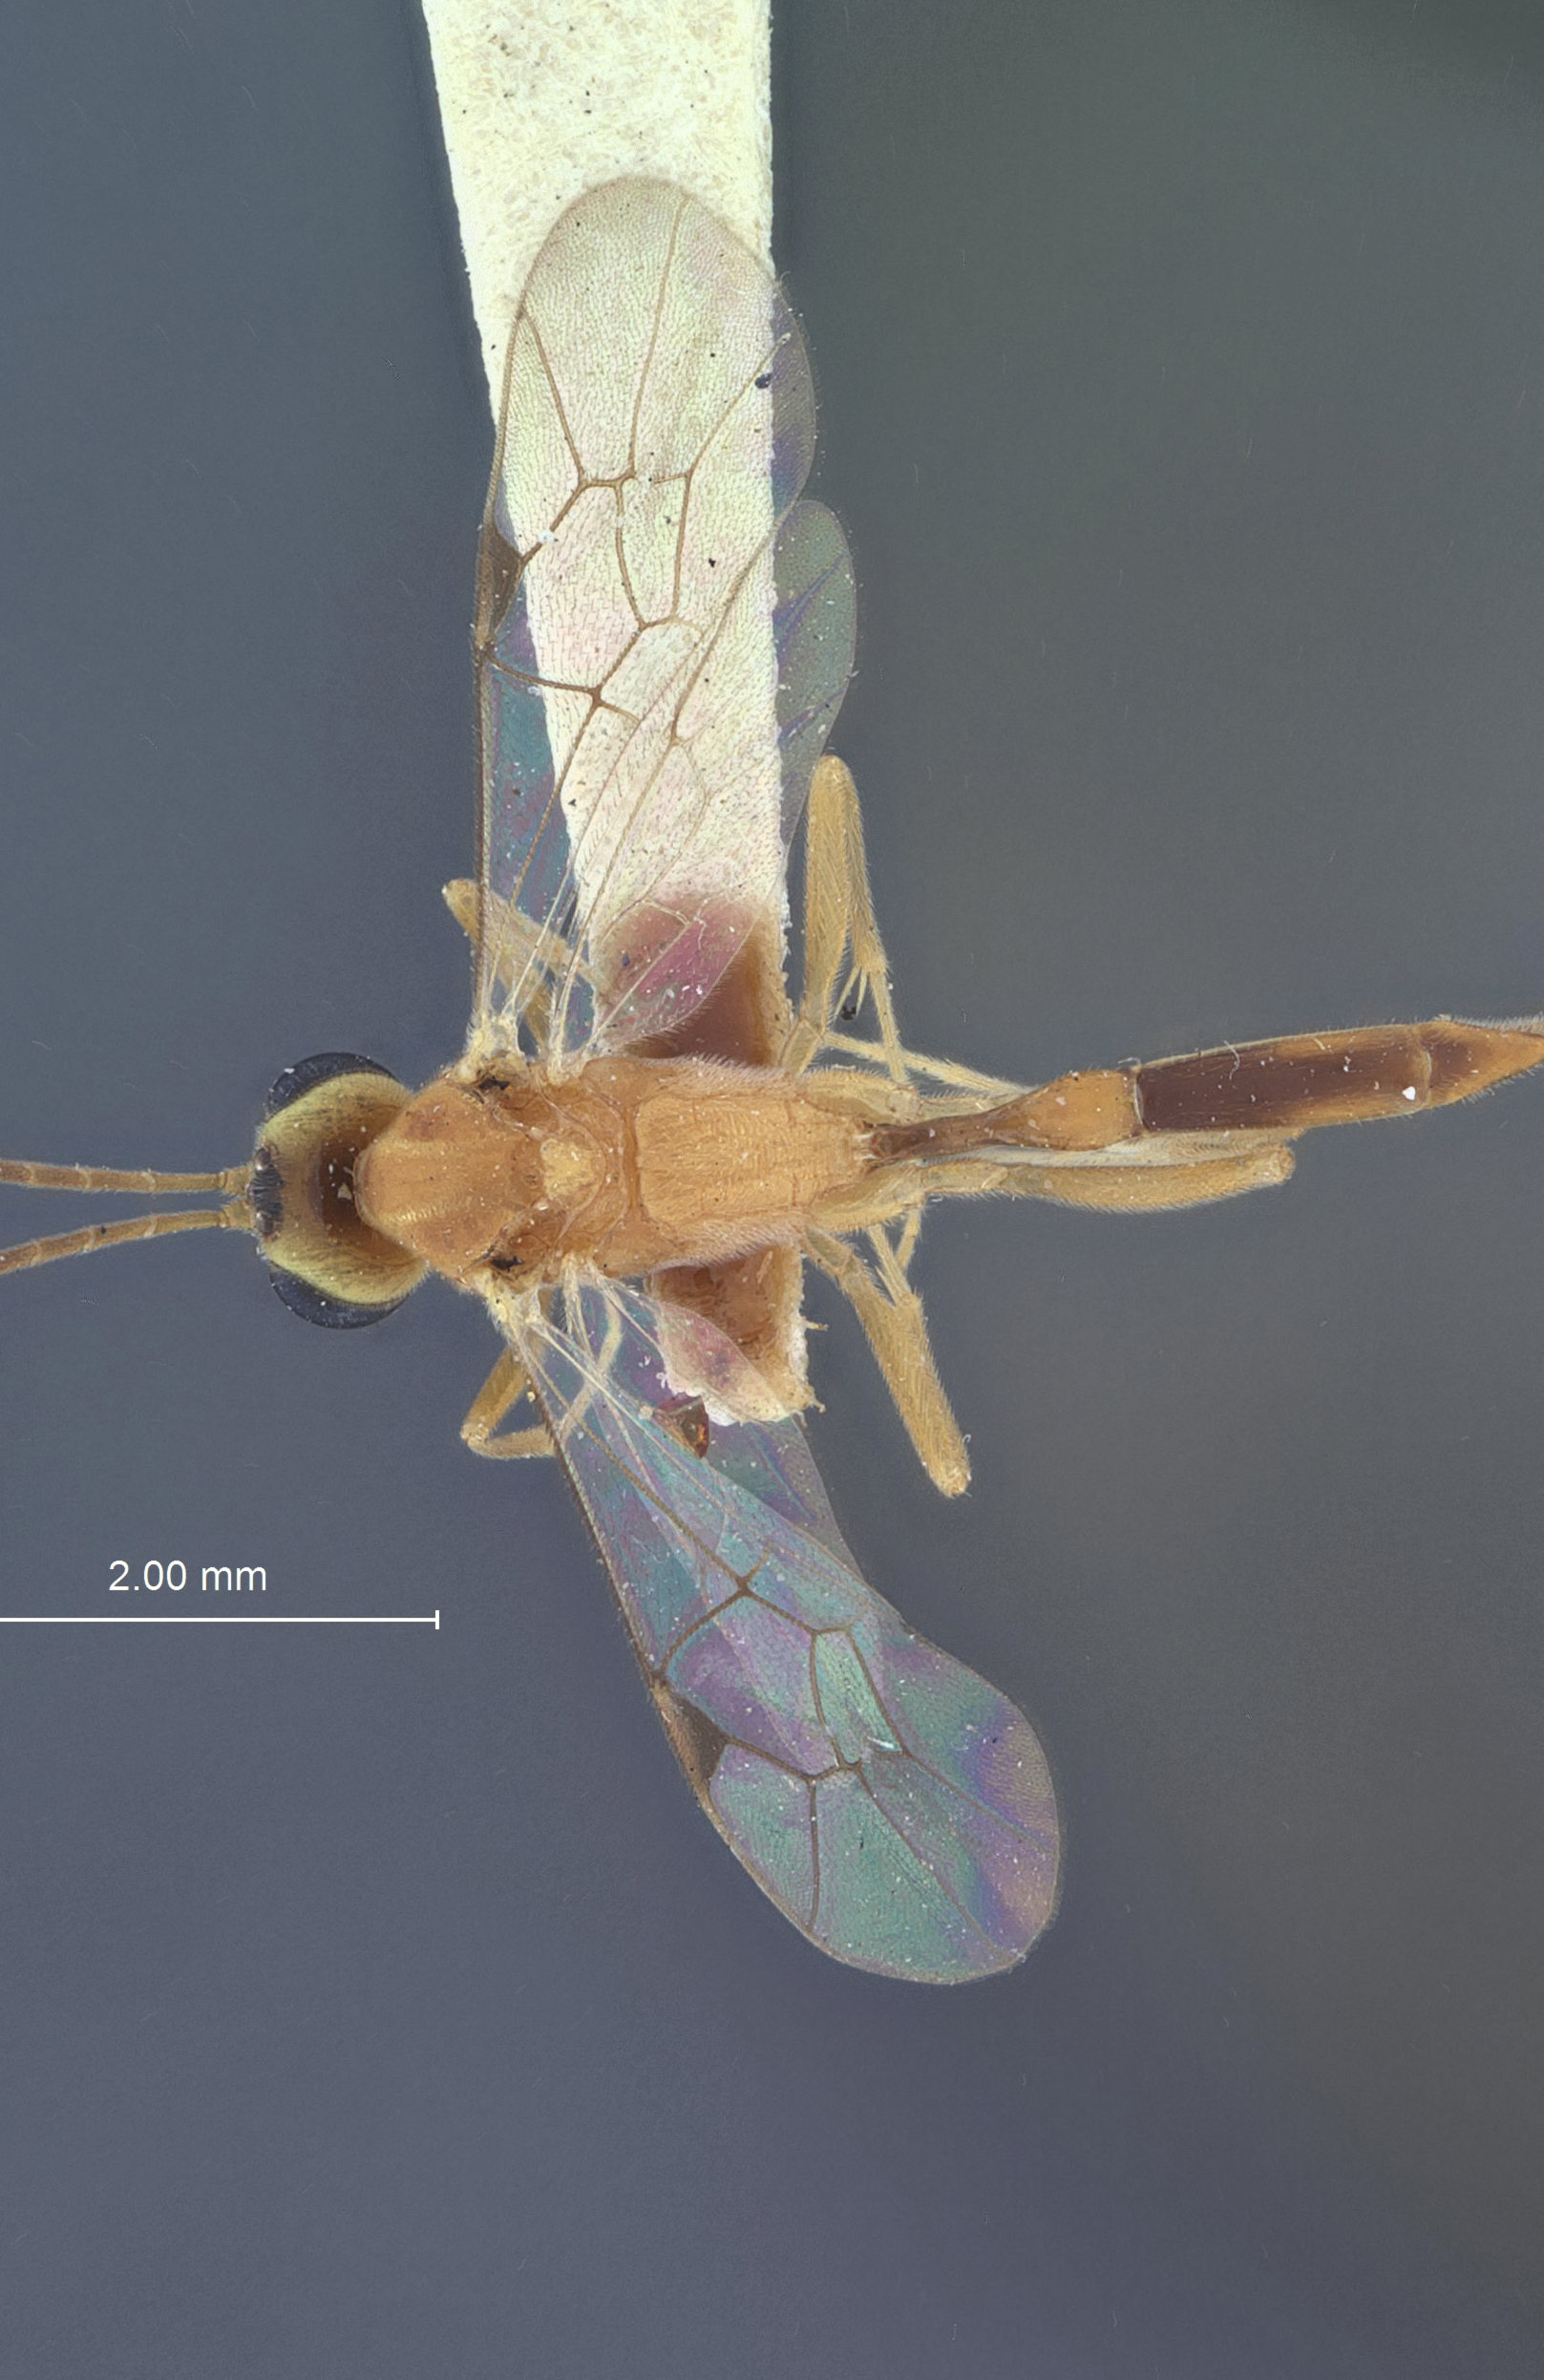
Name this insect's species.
Cremastus hymeniae
